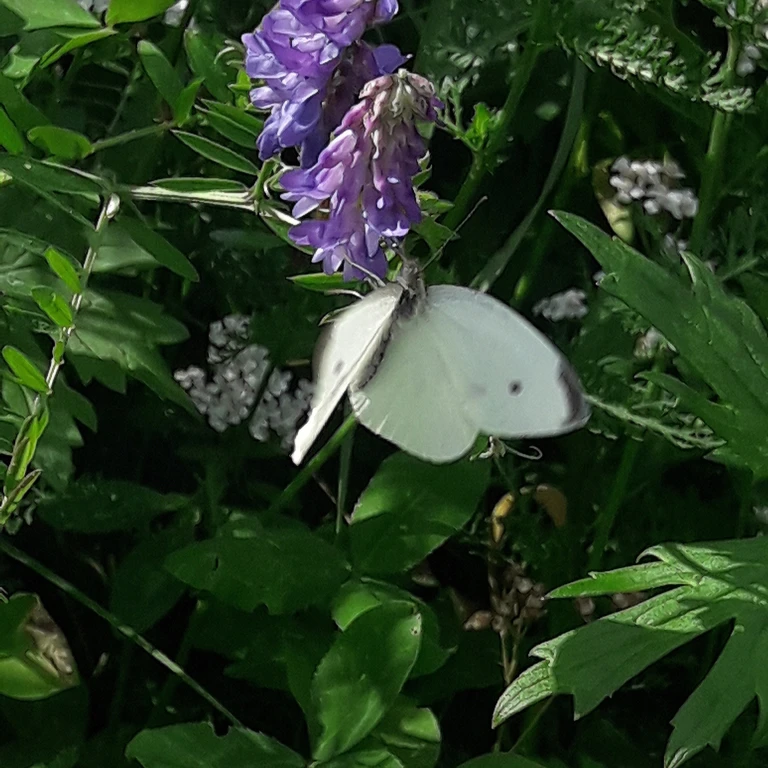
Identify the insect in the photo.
Pieris rapae
